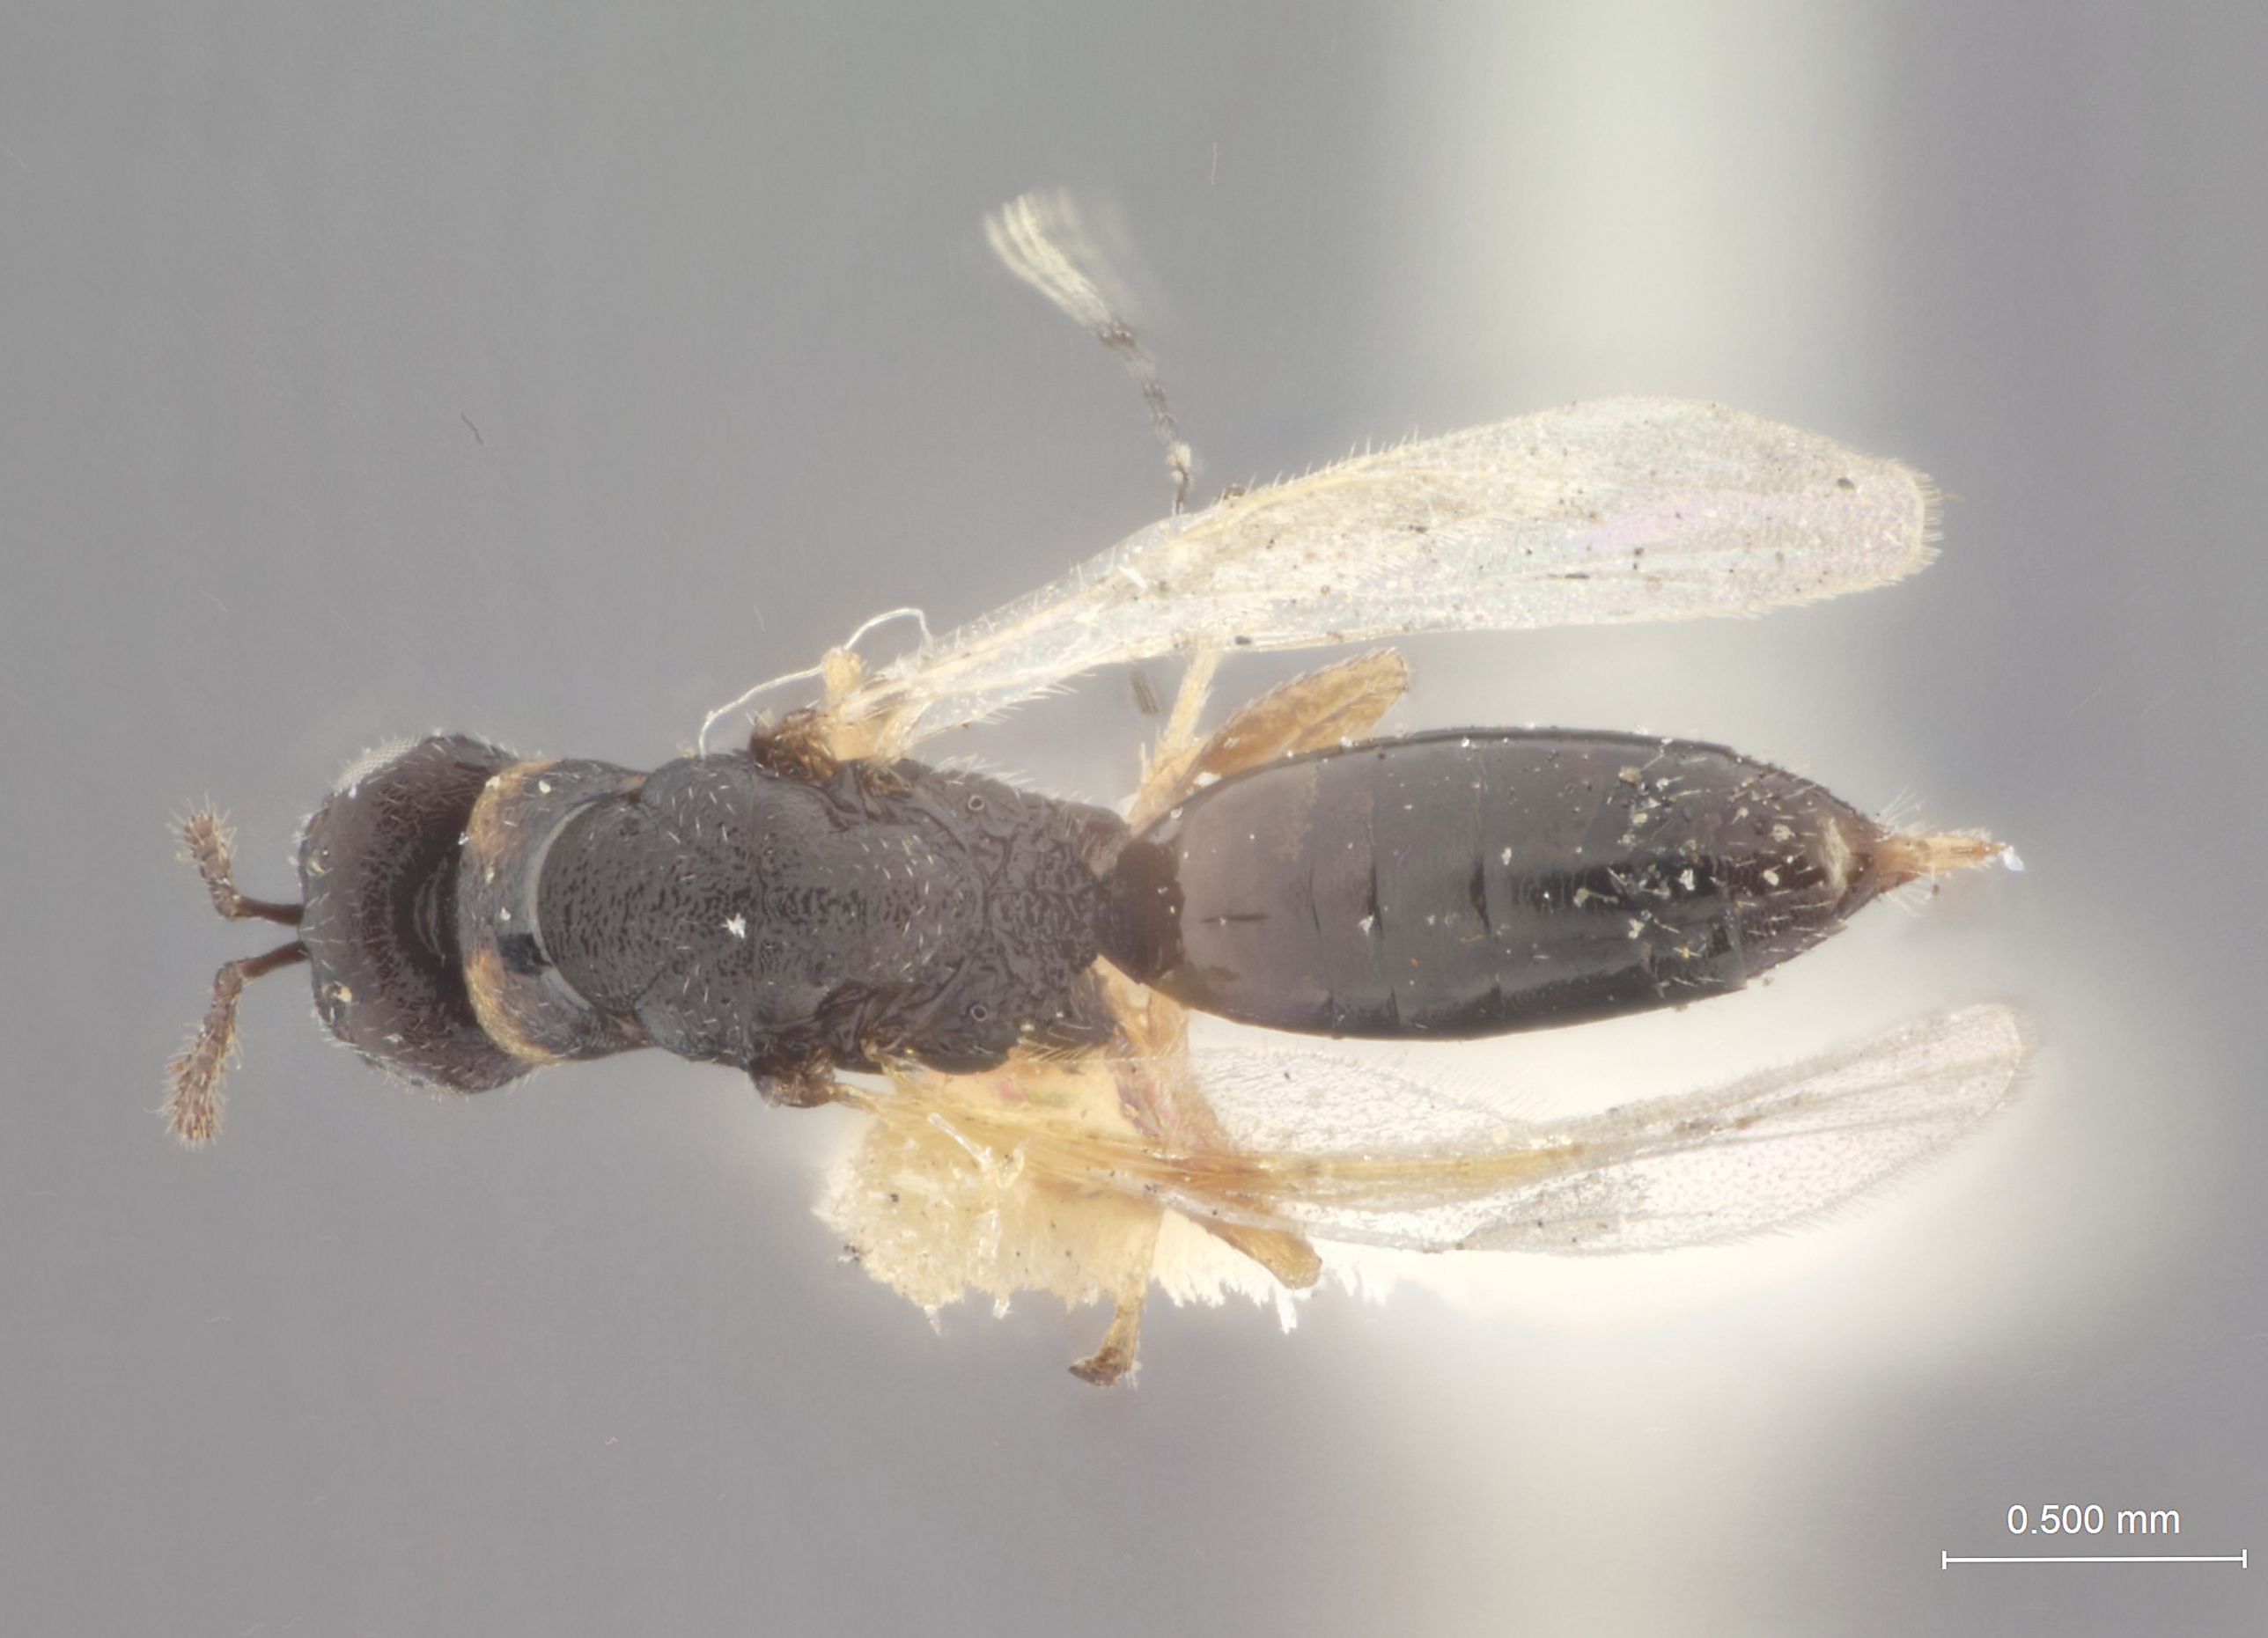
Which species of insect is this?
Harmolita agropyrocola
